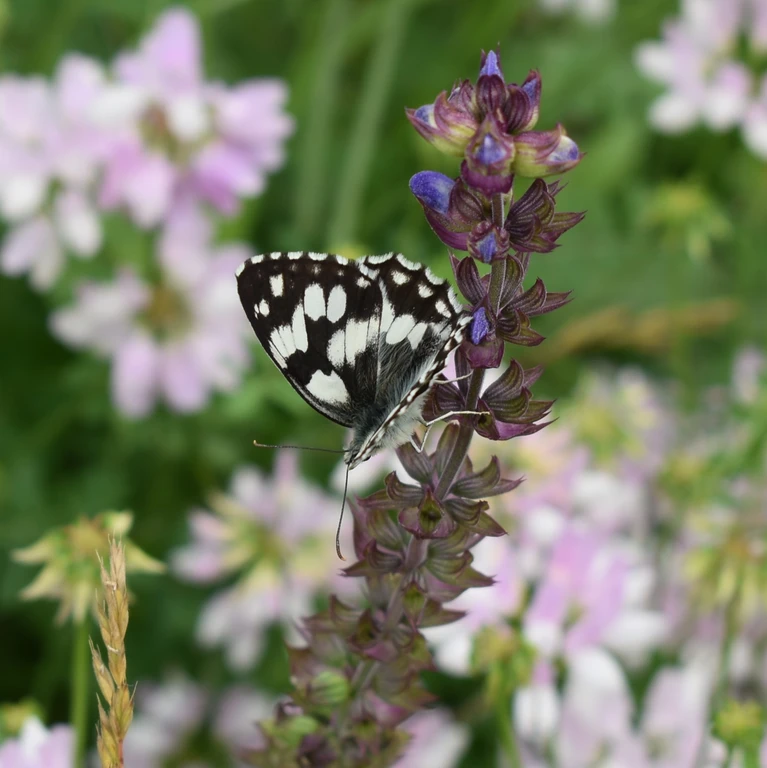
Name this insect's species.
Melanargia galathea
